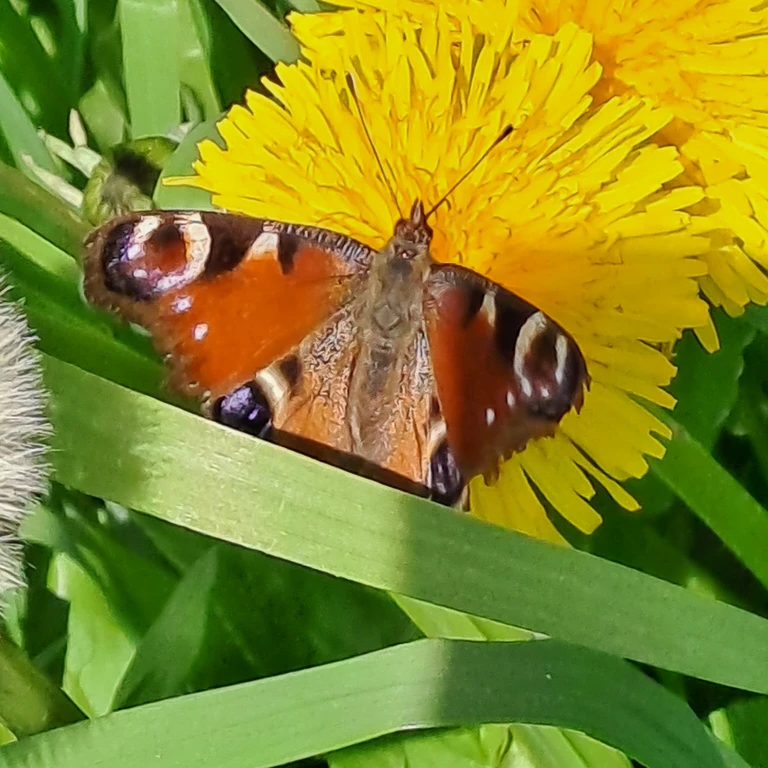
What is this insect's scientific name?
Aglais io
